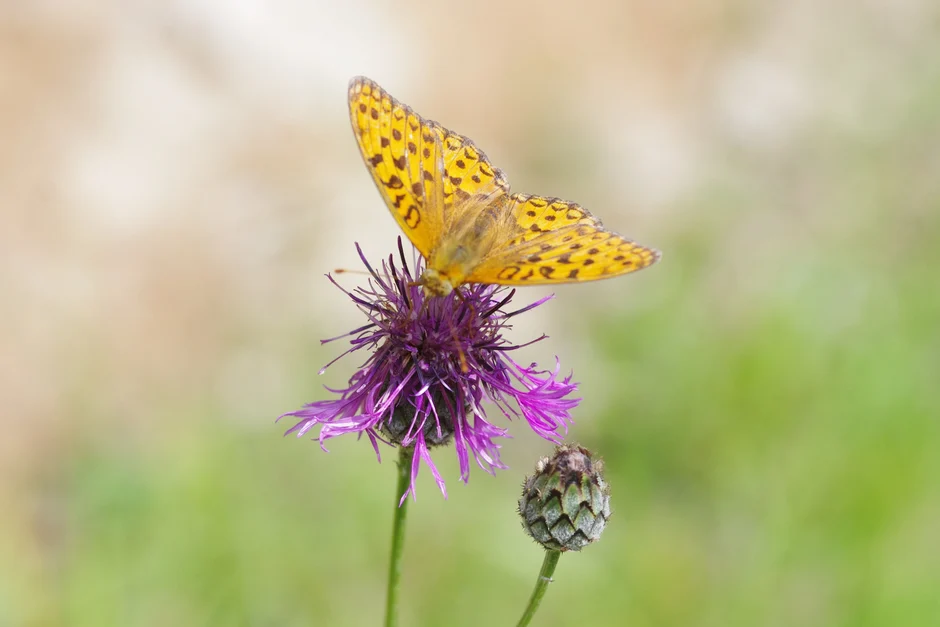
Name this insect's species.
Fabriciana adippe
